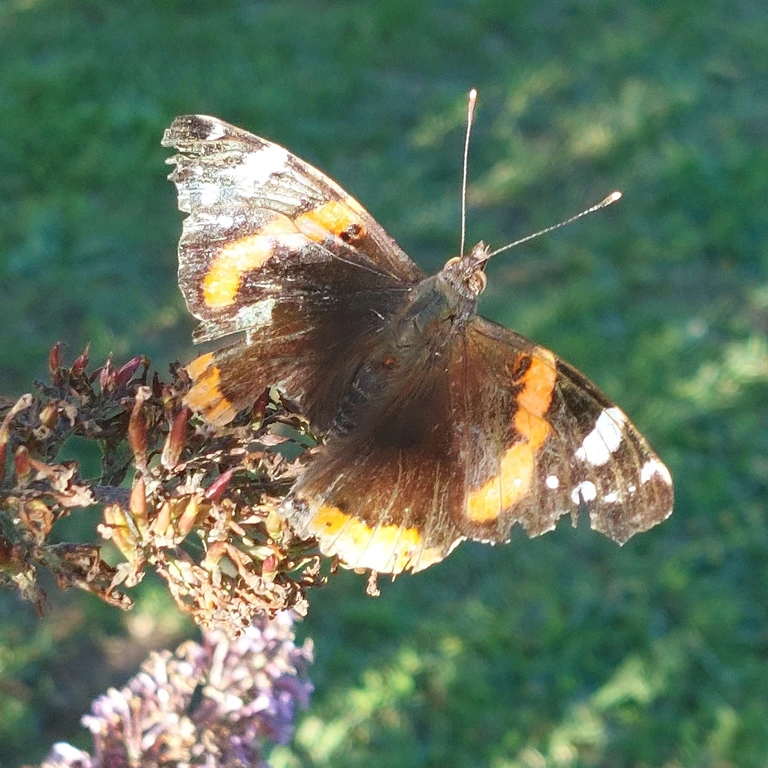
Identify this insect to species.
Vanessa atalanta
